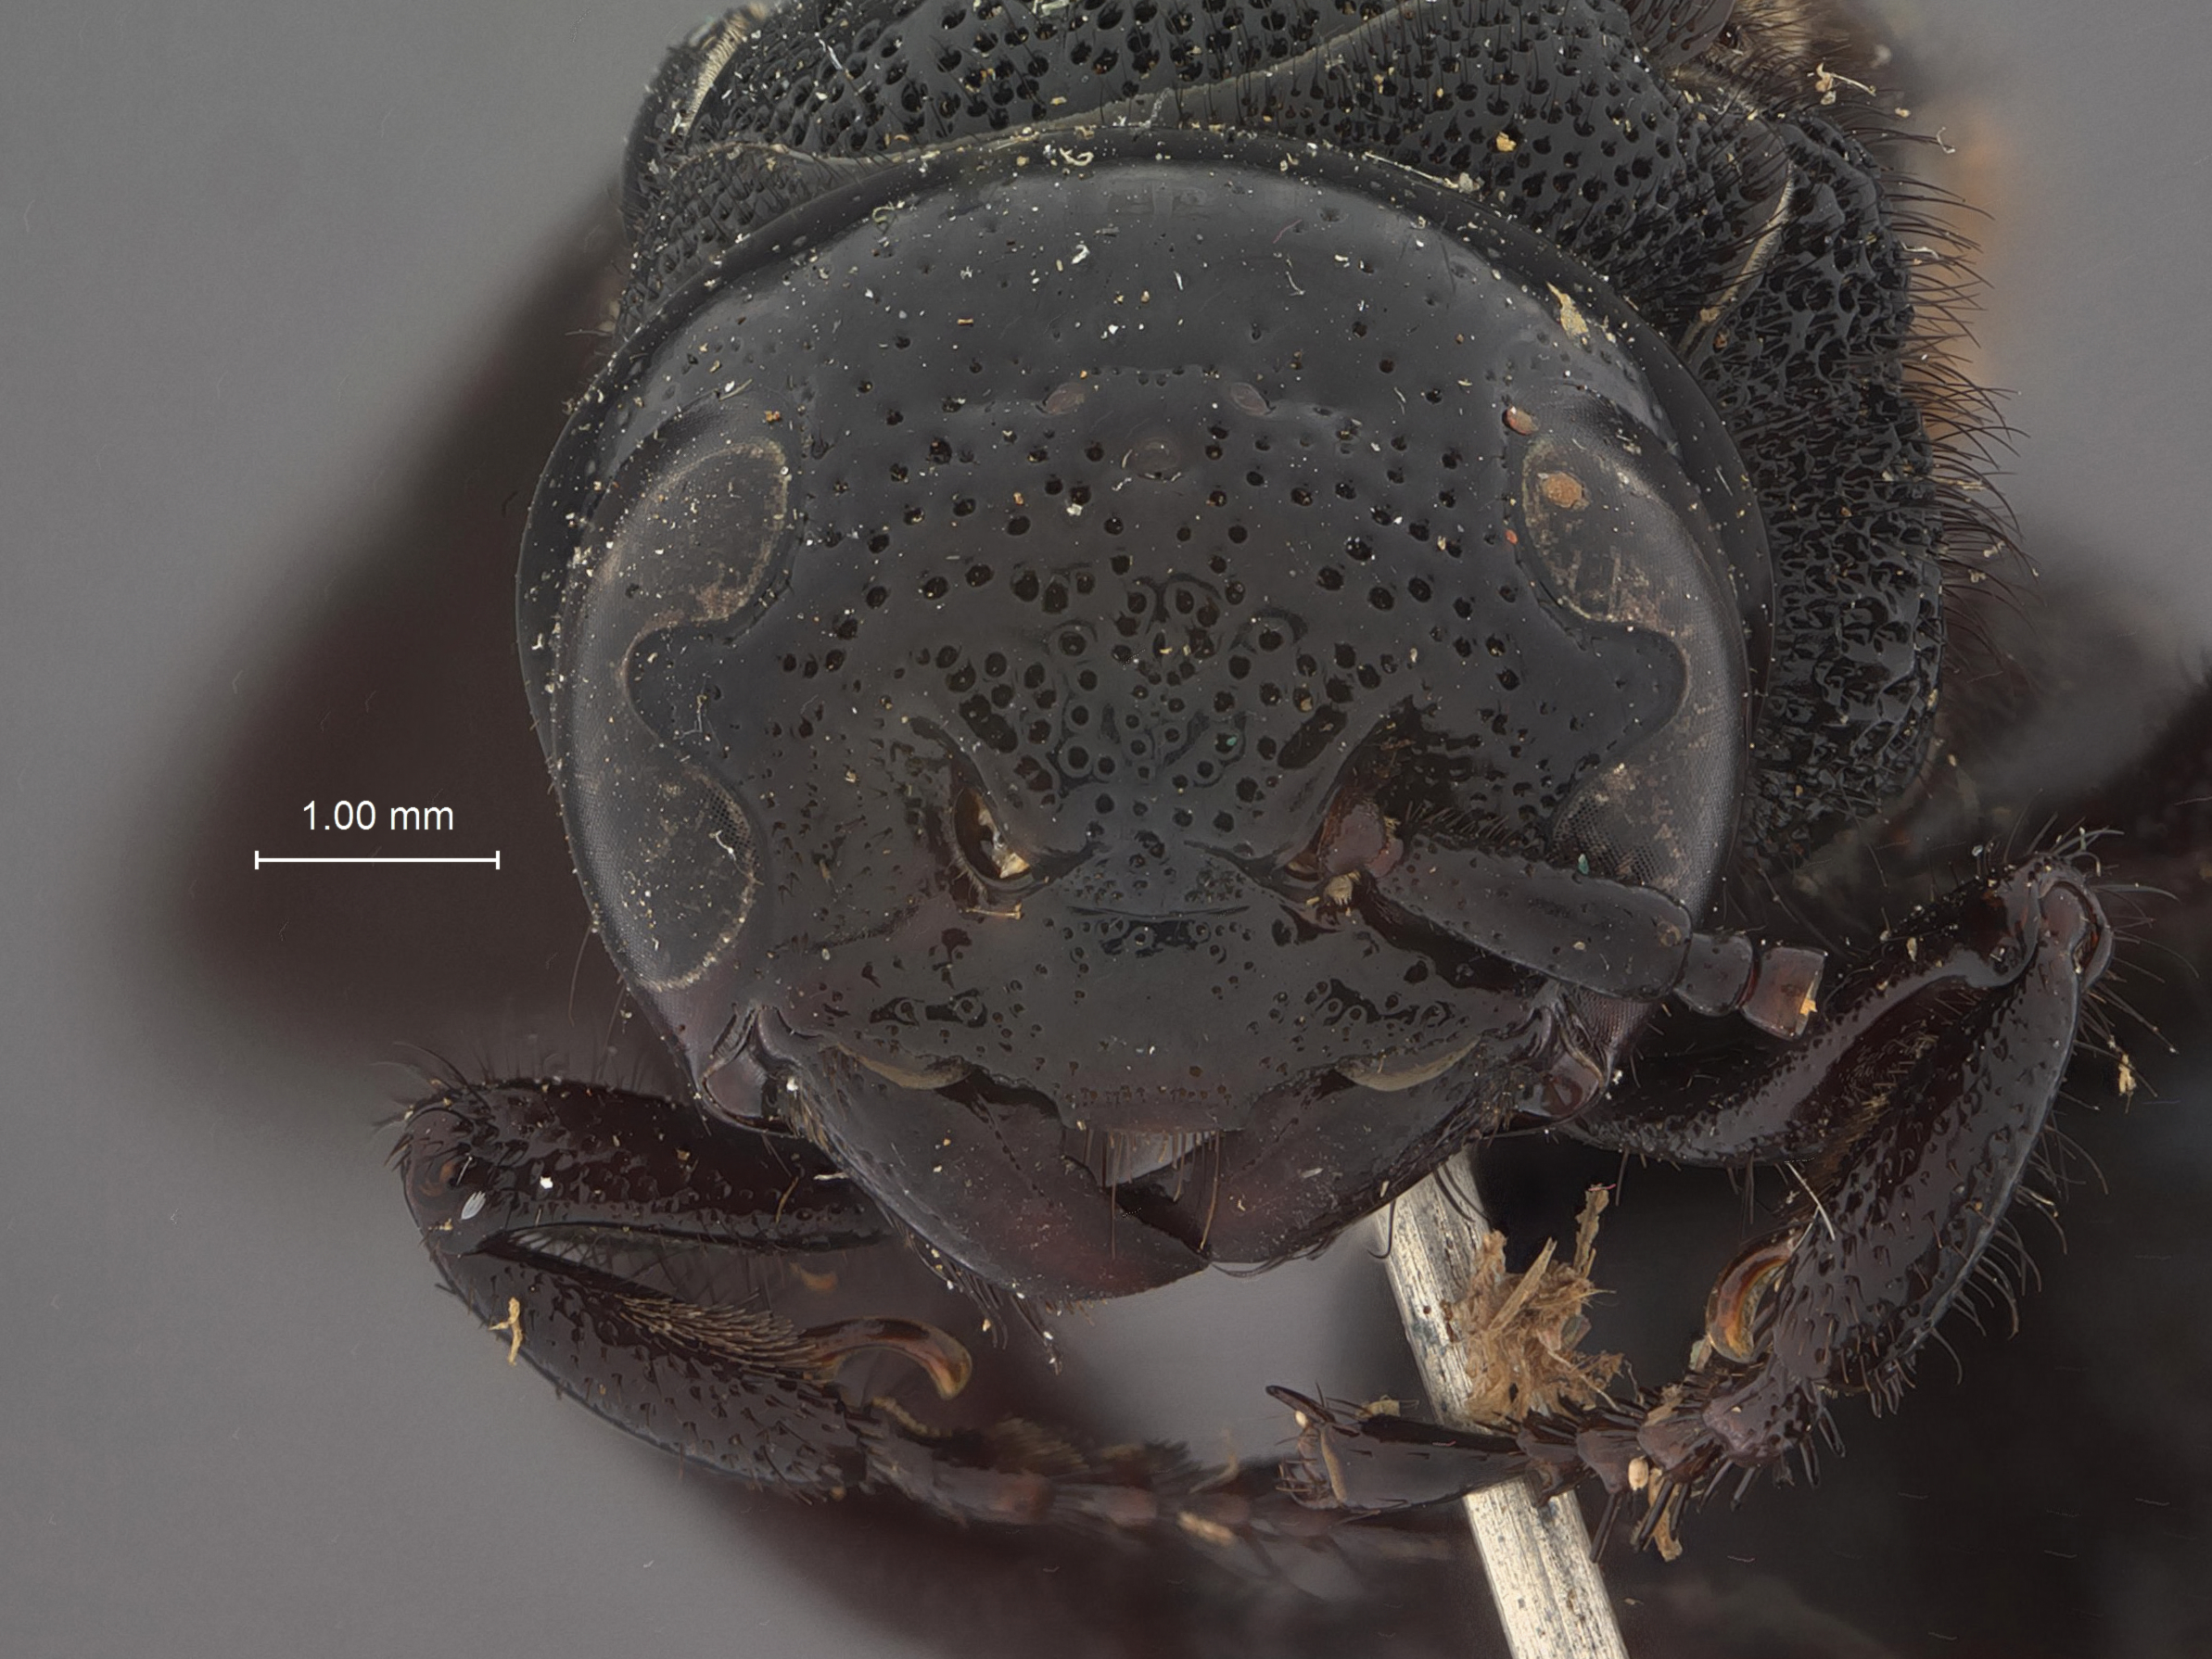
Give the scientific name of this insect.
Scolia megacephala
